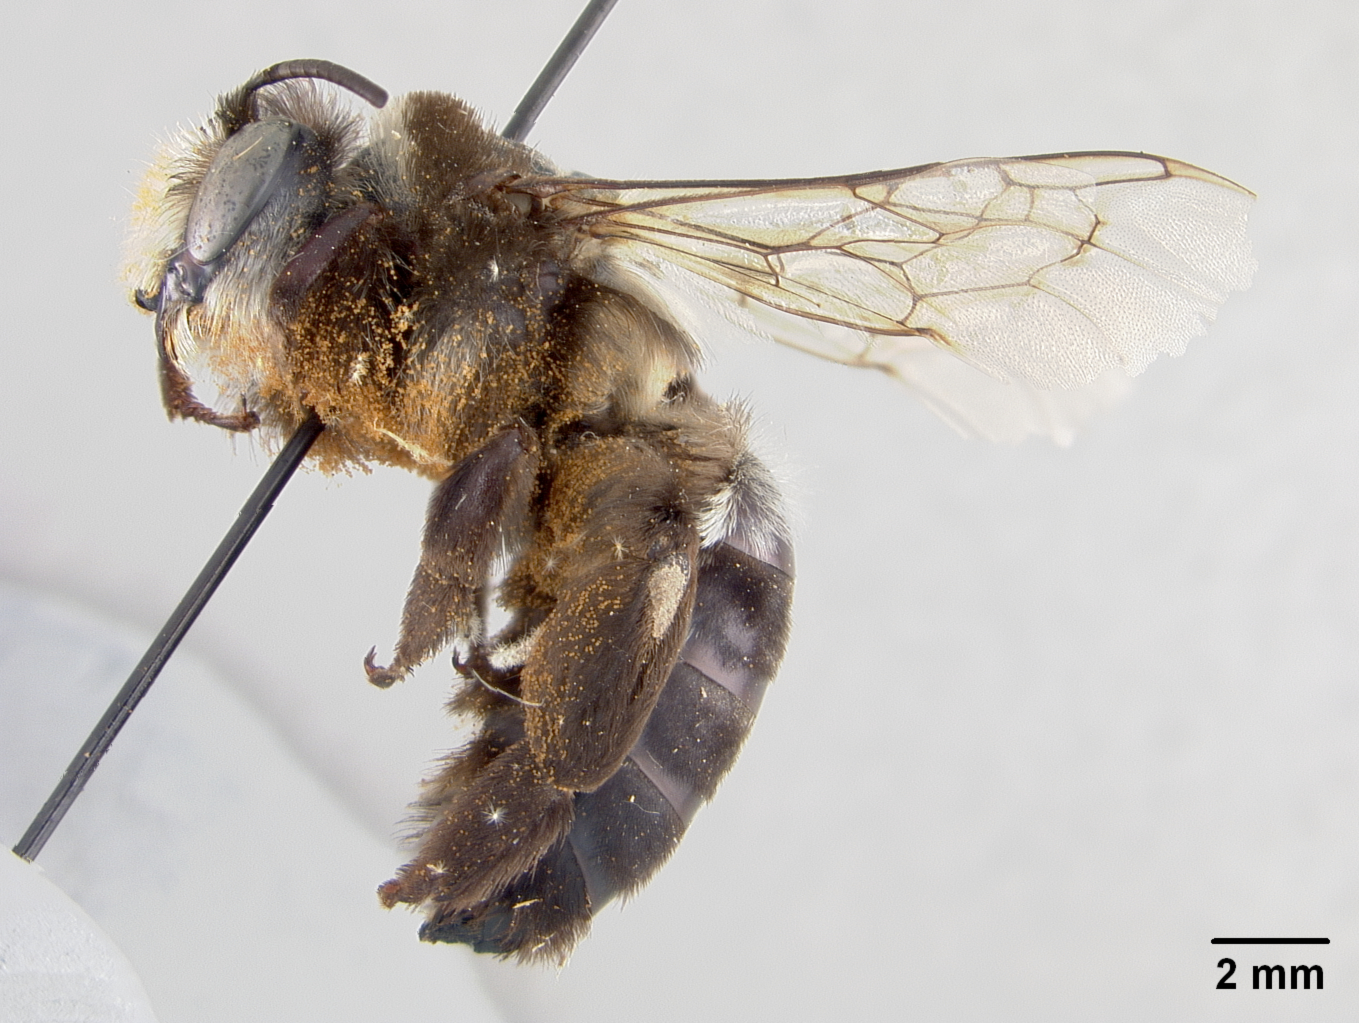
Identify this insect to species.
Caupolicana malvacearus
